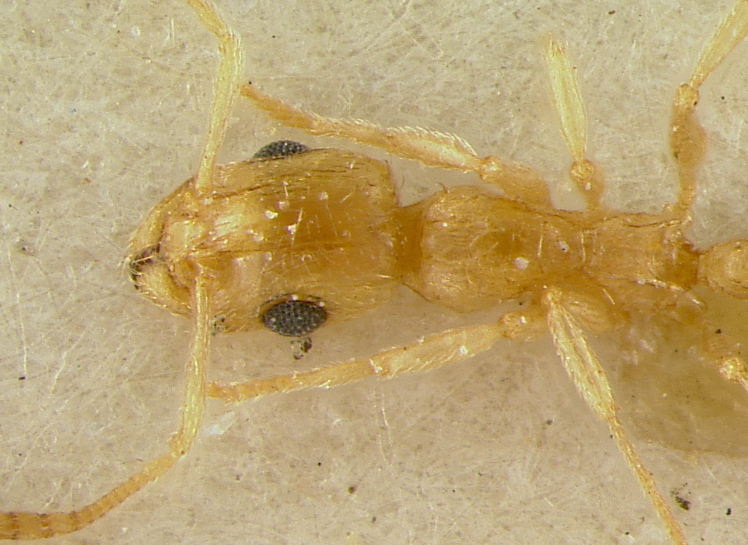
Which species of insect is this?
Leptothorax finzii
